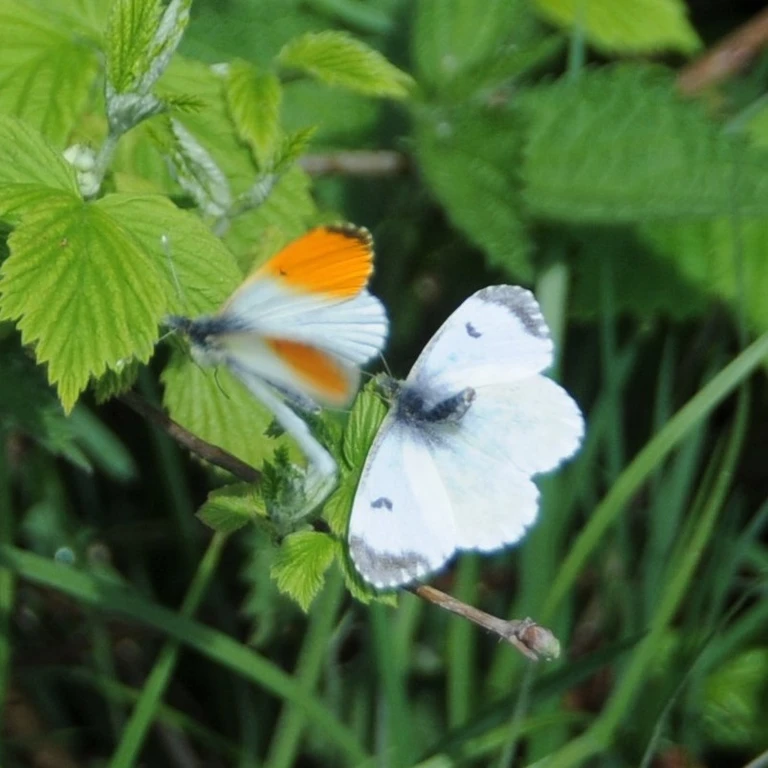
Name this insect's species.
Anthocharis cardamines
